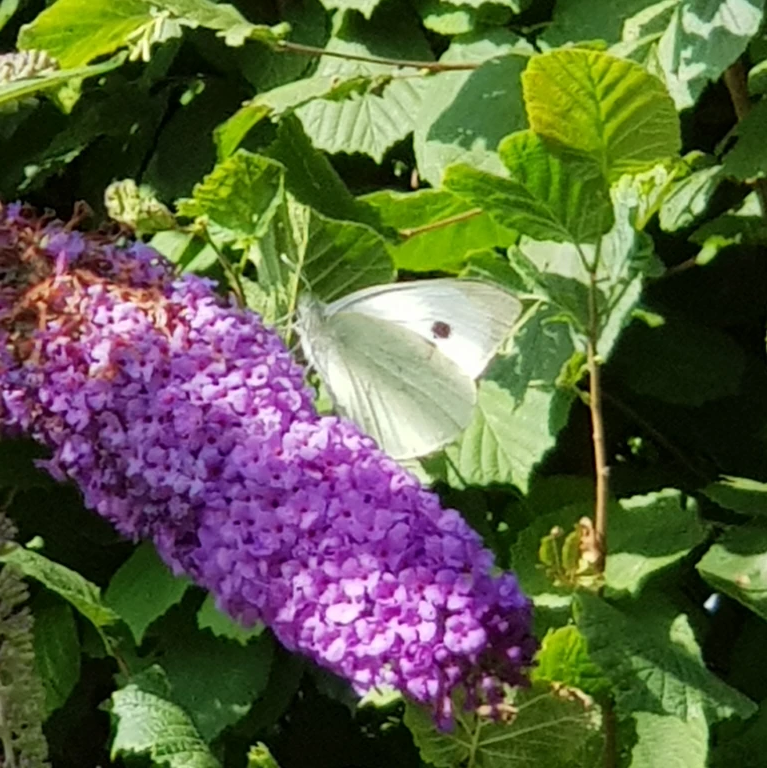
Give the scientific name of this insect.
Pieris brassicae
